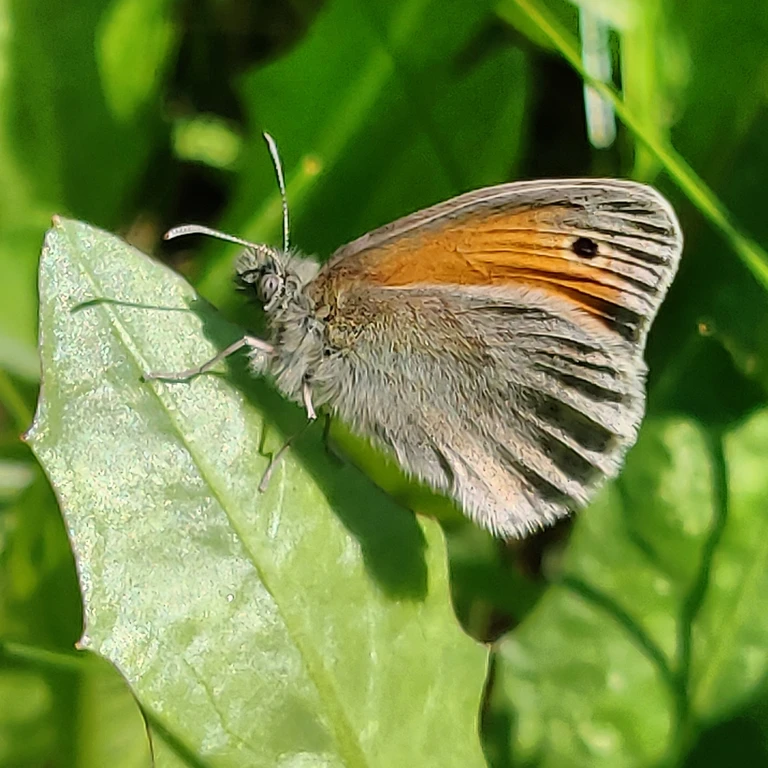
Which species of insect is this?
Coenonympha pamphilus
